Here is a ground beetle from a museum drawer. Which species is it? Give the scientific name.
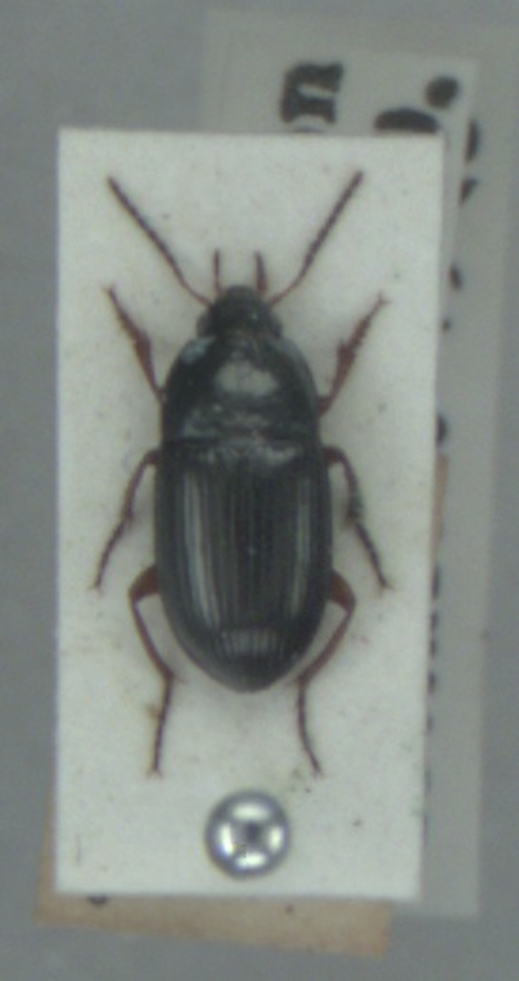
Amara familiaris
